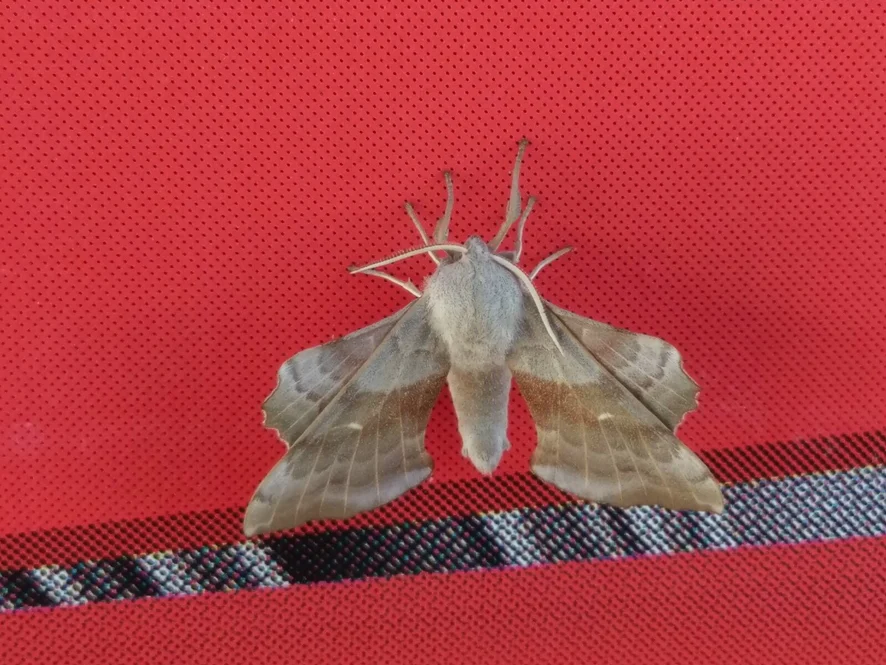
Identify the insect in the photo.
Laothoe populi
